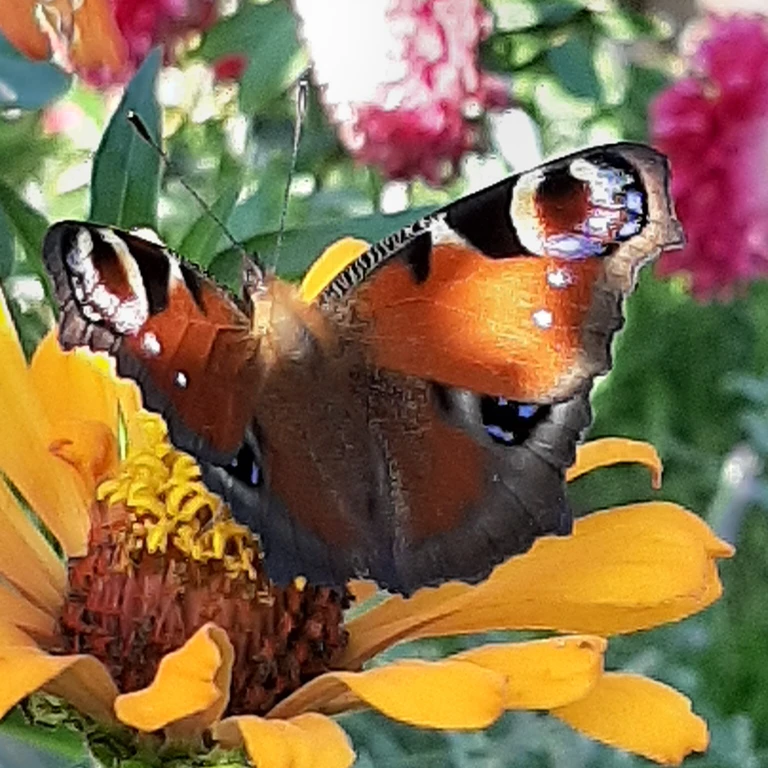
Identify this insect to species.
Aglais io
